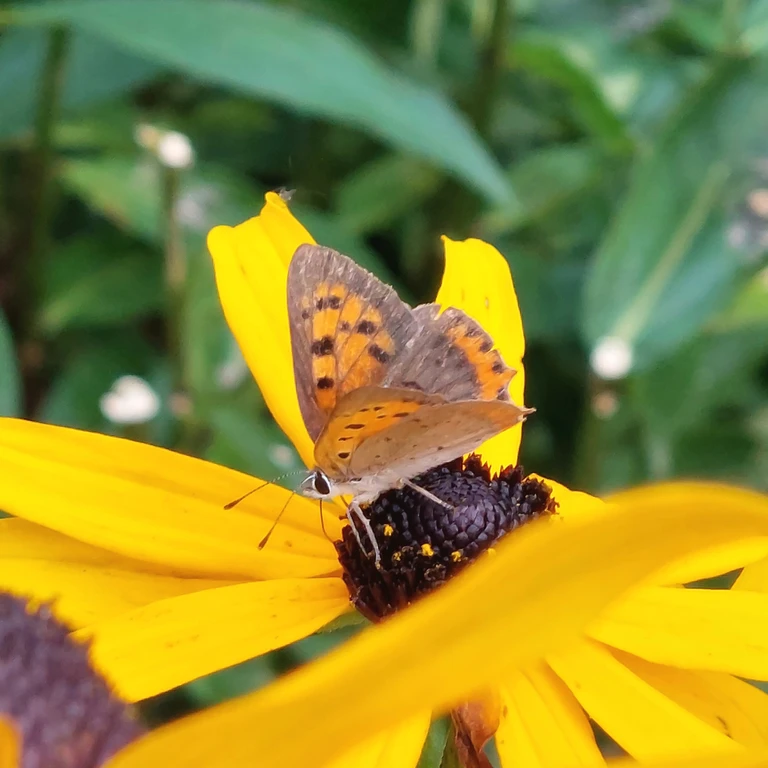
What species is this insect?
Lycaena phlaeas
